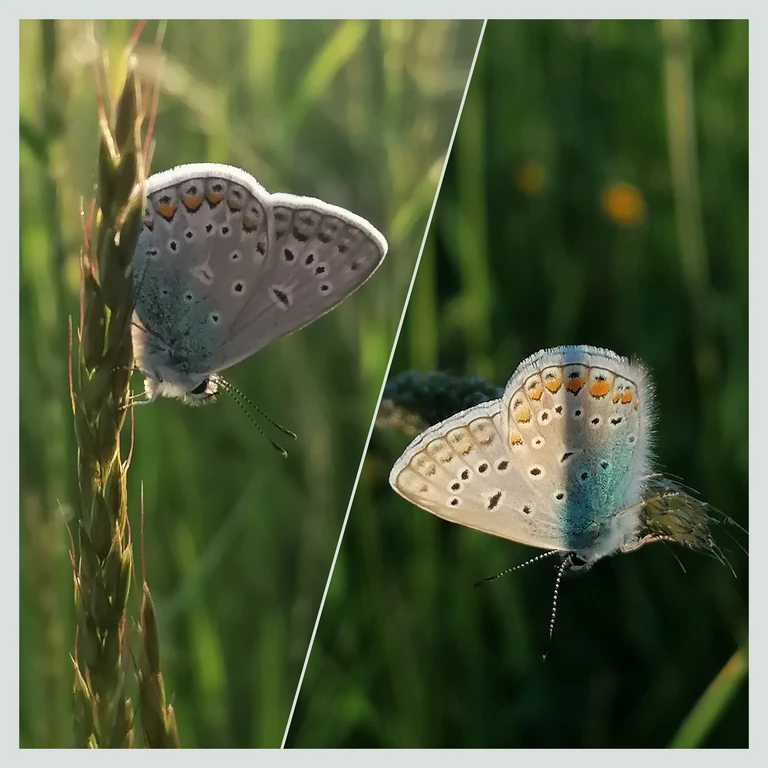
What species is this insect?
Polyommatus icarus
